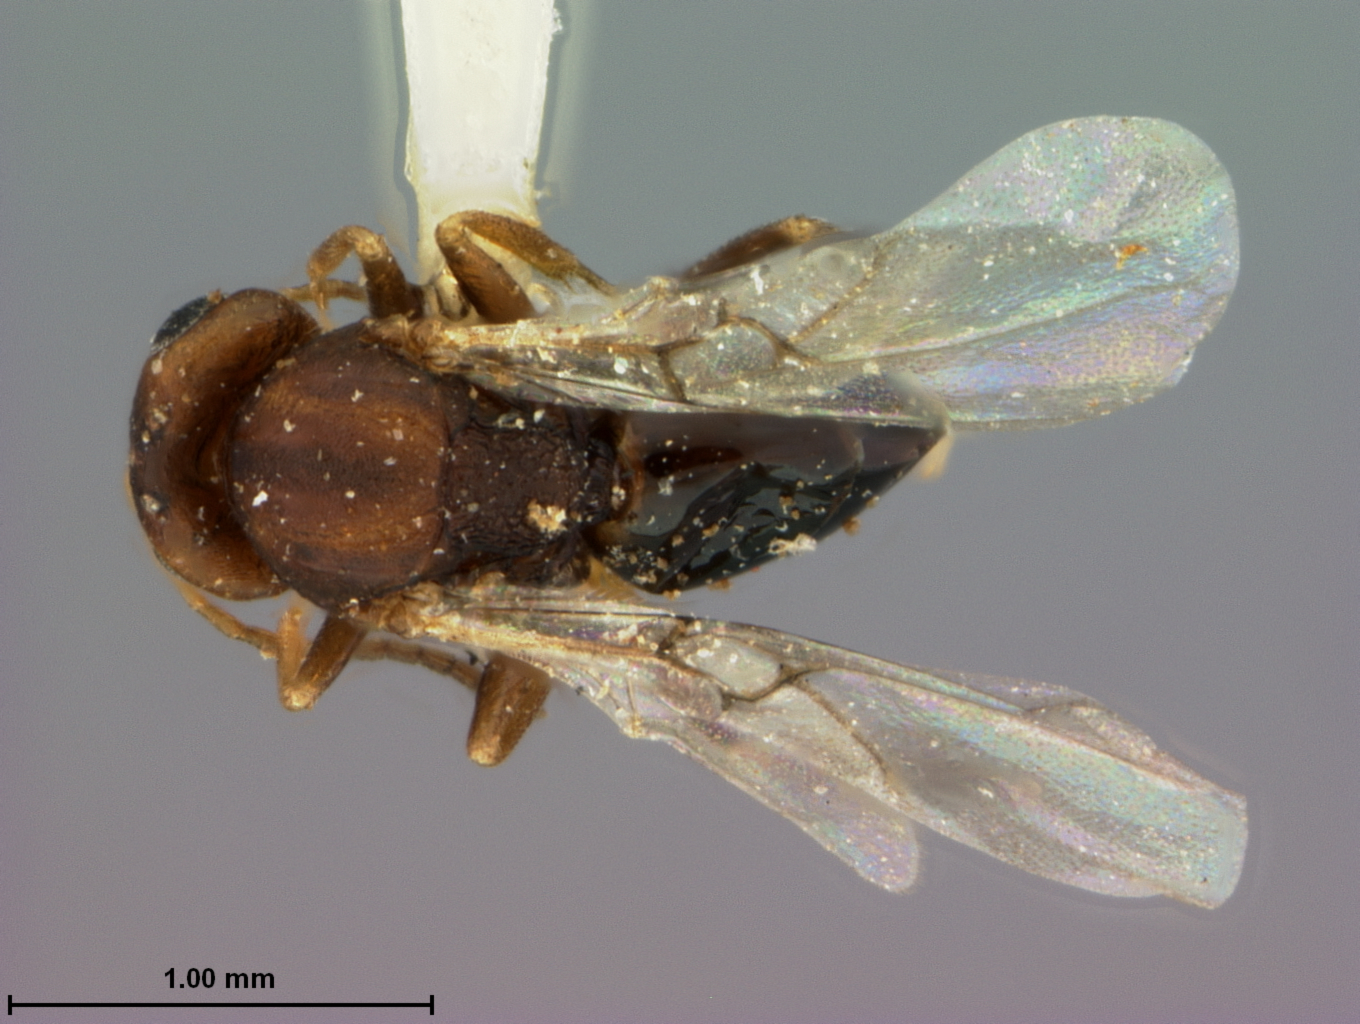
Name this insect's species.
Andricus morrisoni
